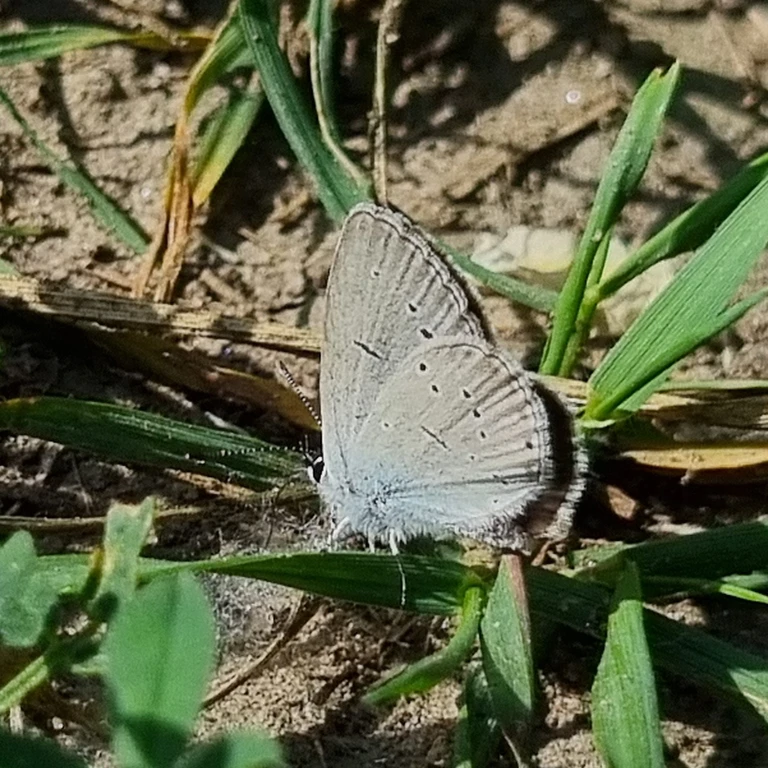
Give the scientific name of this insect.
Cupido minimus
